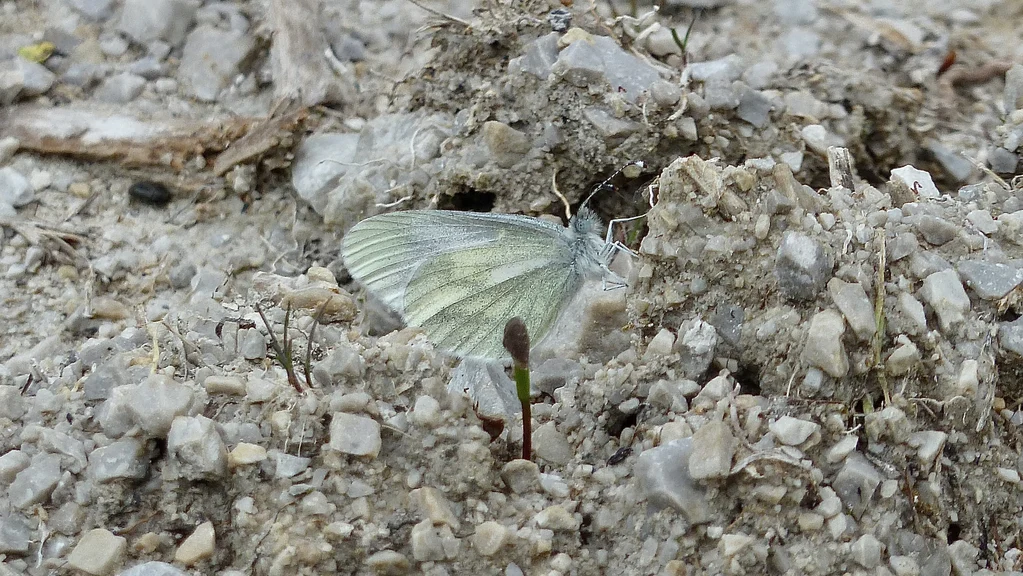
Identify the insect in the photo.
Leptidea sinapis/juvernica
